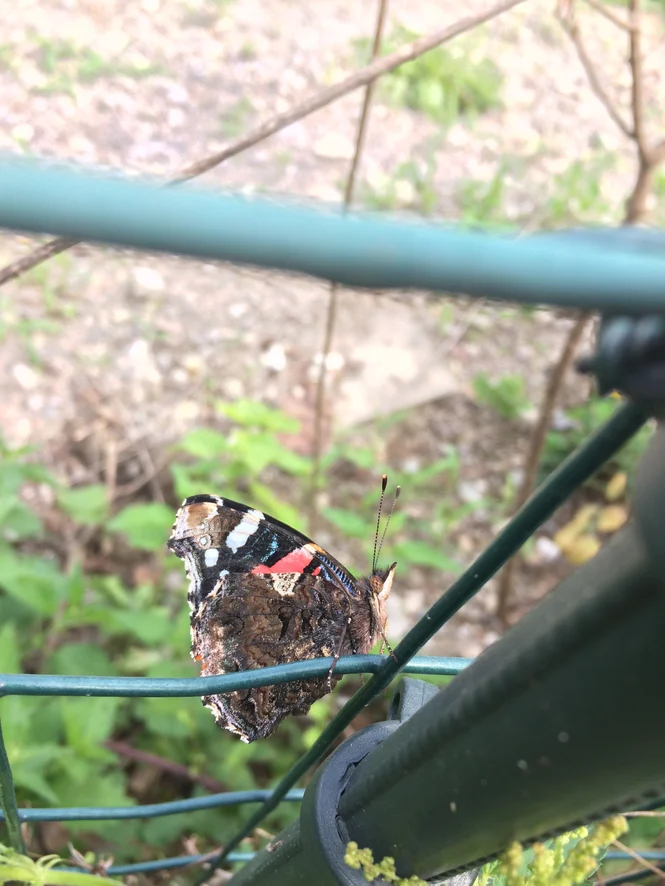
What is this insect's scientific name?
Vanessa atalanta
